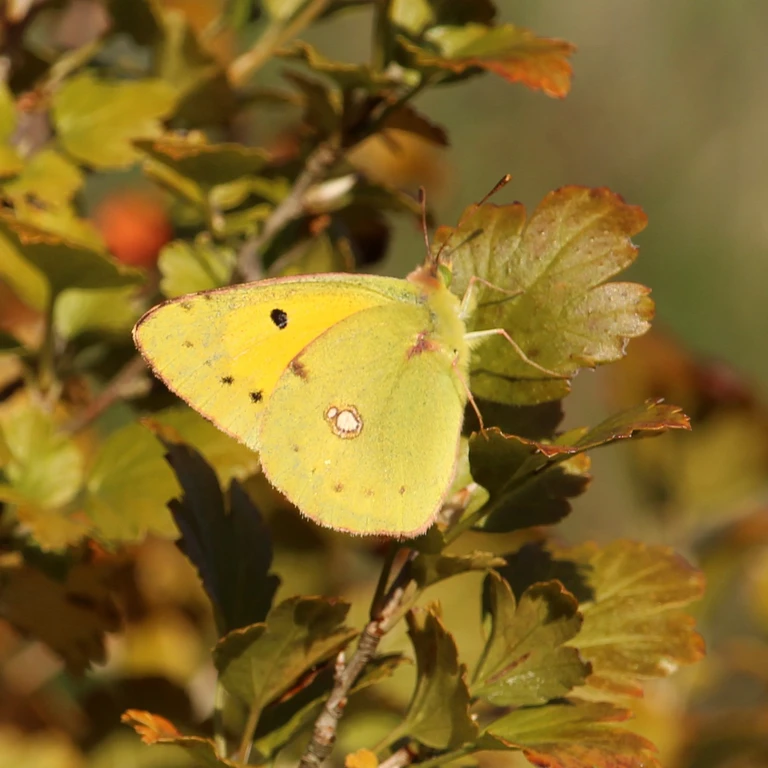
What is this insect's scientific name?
Colias croceus
